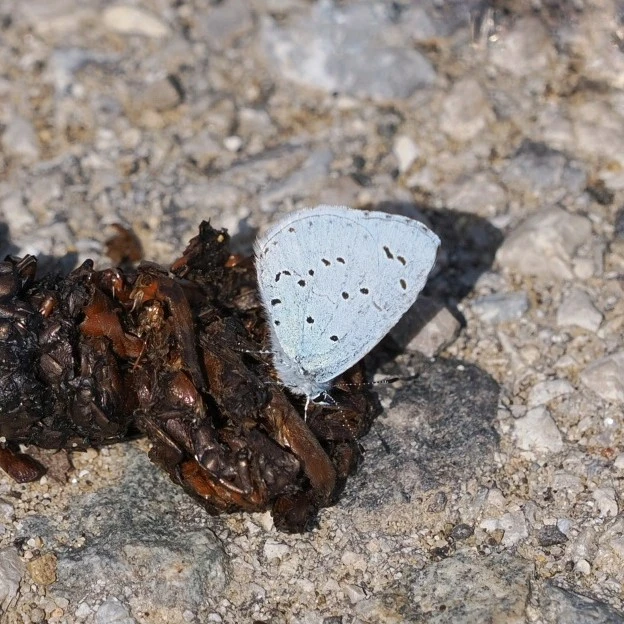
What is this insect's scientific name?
Celastrina argiolus
